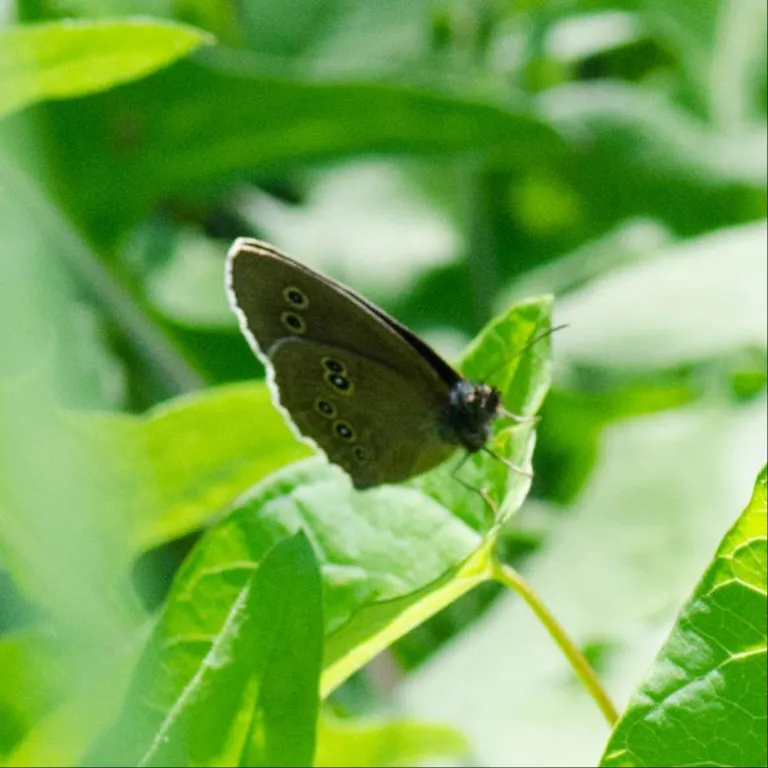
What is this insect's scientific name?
Aphantopus hyperantus
